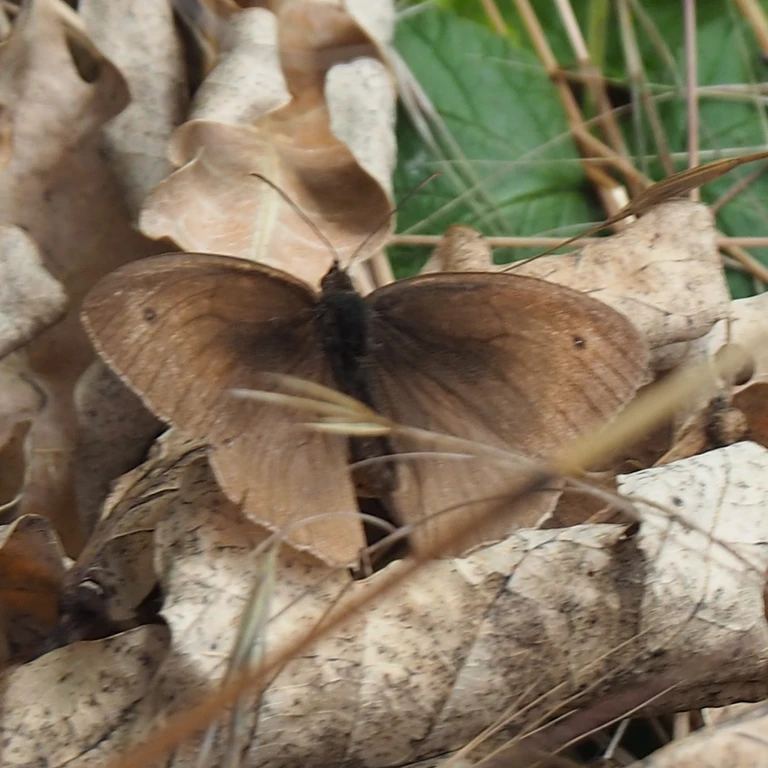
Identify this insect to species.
Maniola jurtina
